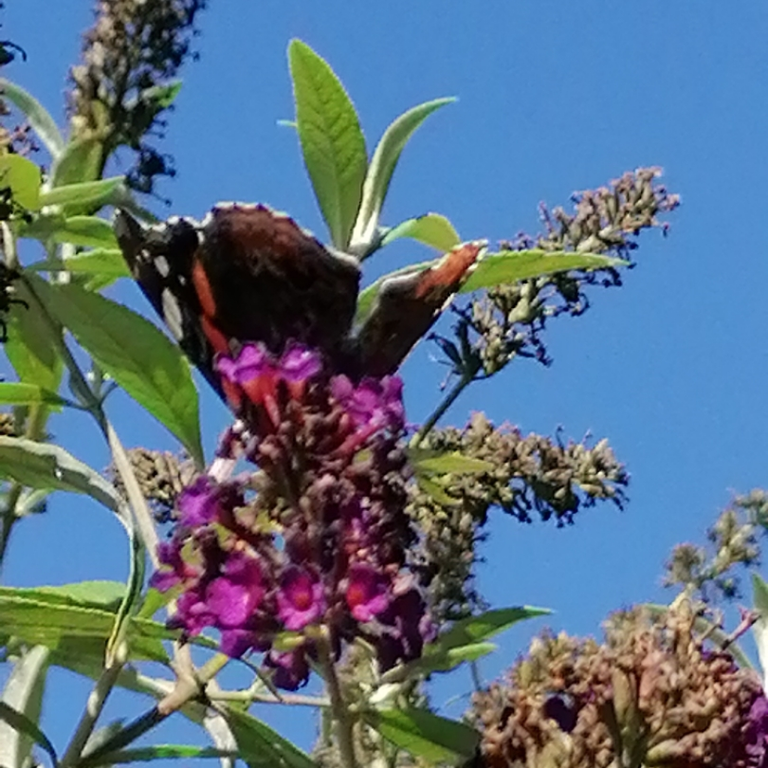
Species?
Vanessa atalanta
